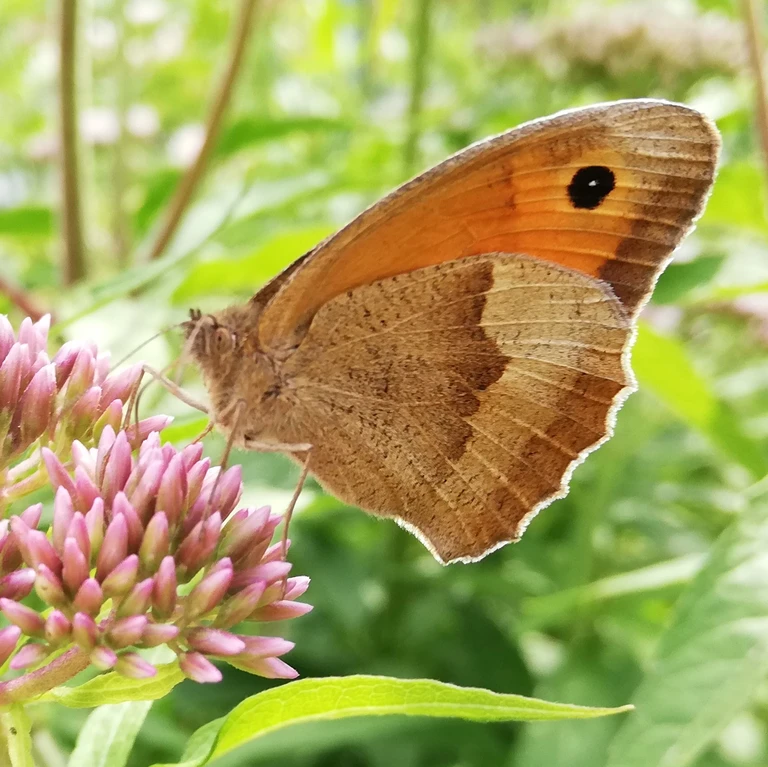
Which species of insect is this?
Maniola jurtina
